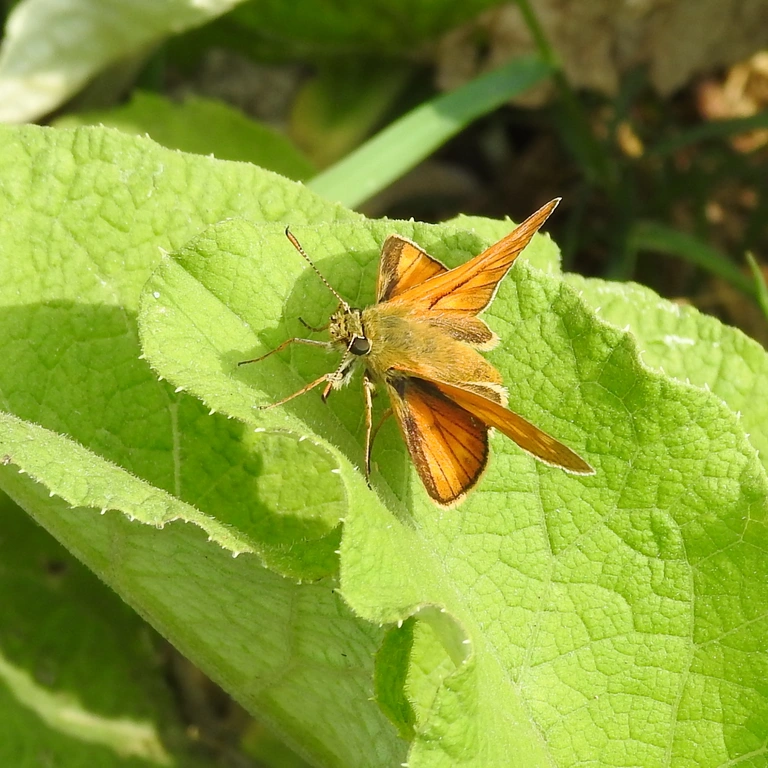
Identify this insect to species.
Ochlodes sylvanus (also Ochlodes venata)
